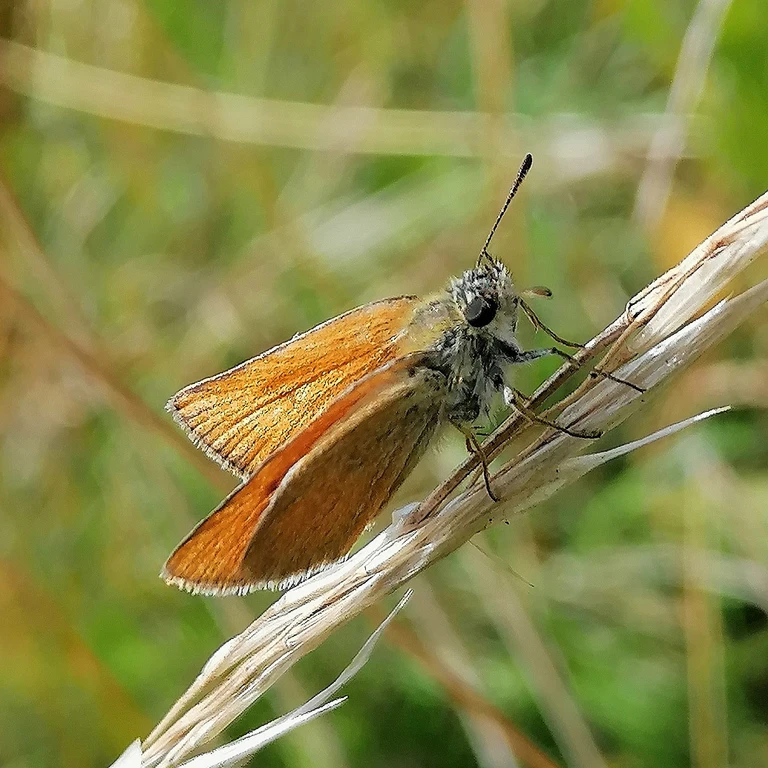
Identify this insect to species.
Thymelicus lineola
